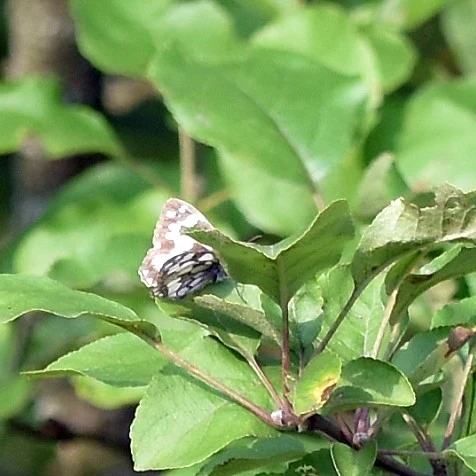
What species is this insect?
Melanargia galathea
